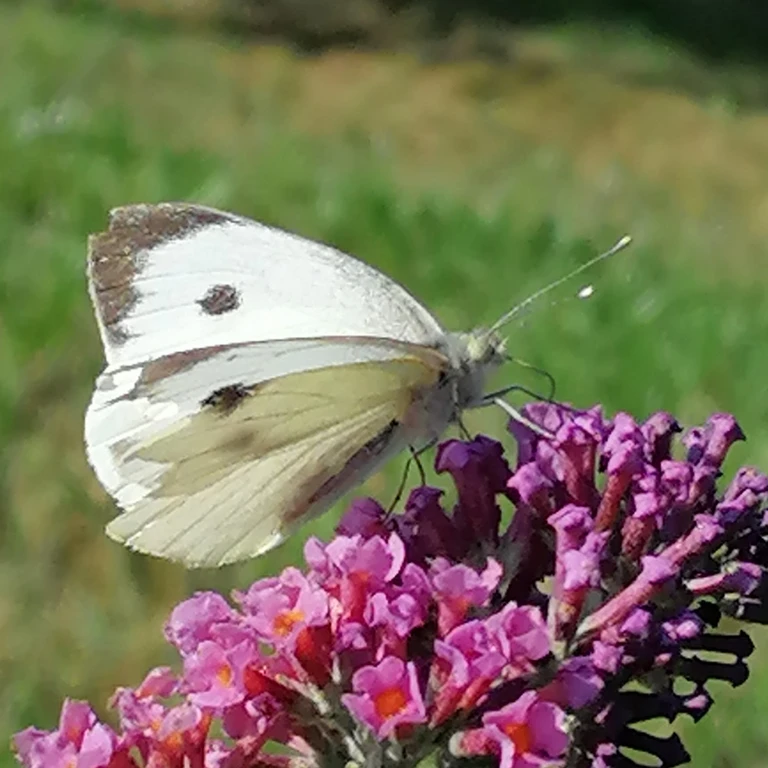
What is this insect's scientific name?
Pieris brassicae
